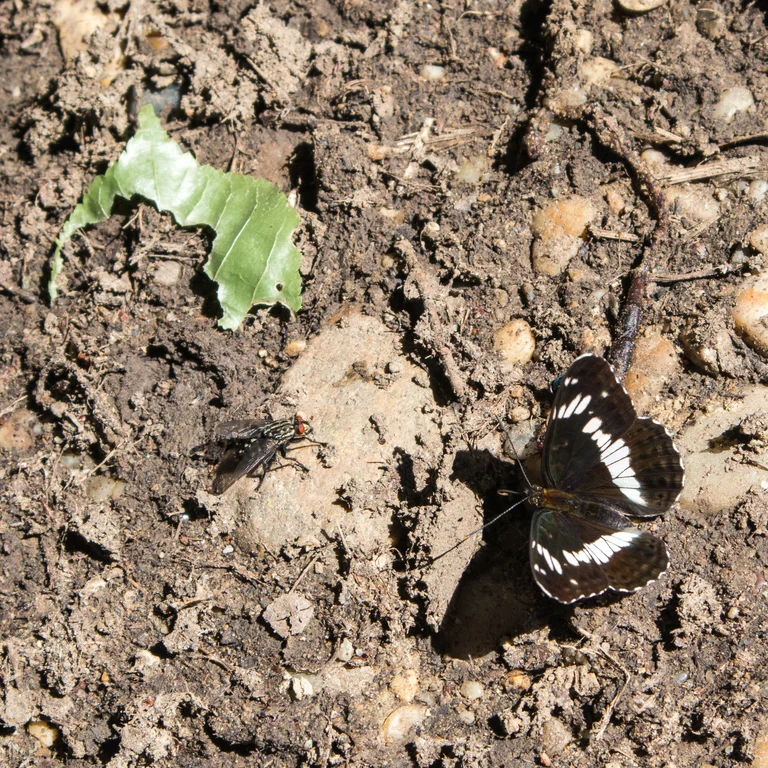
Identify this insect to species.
Limenitis camilla (also Ladoga camilla)
